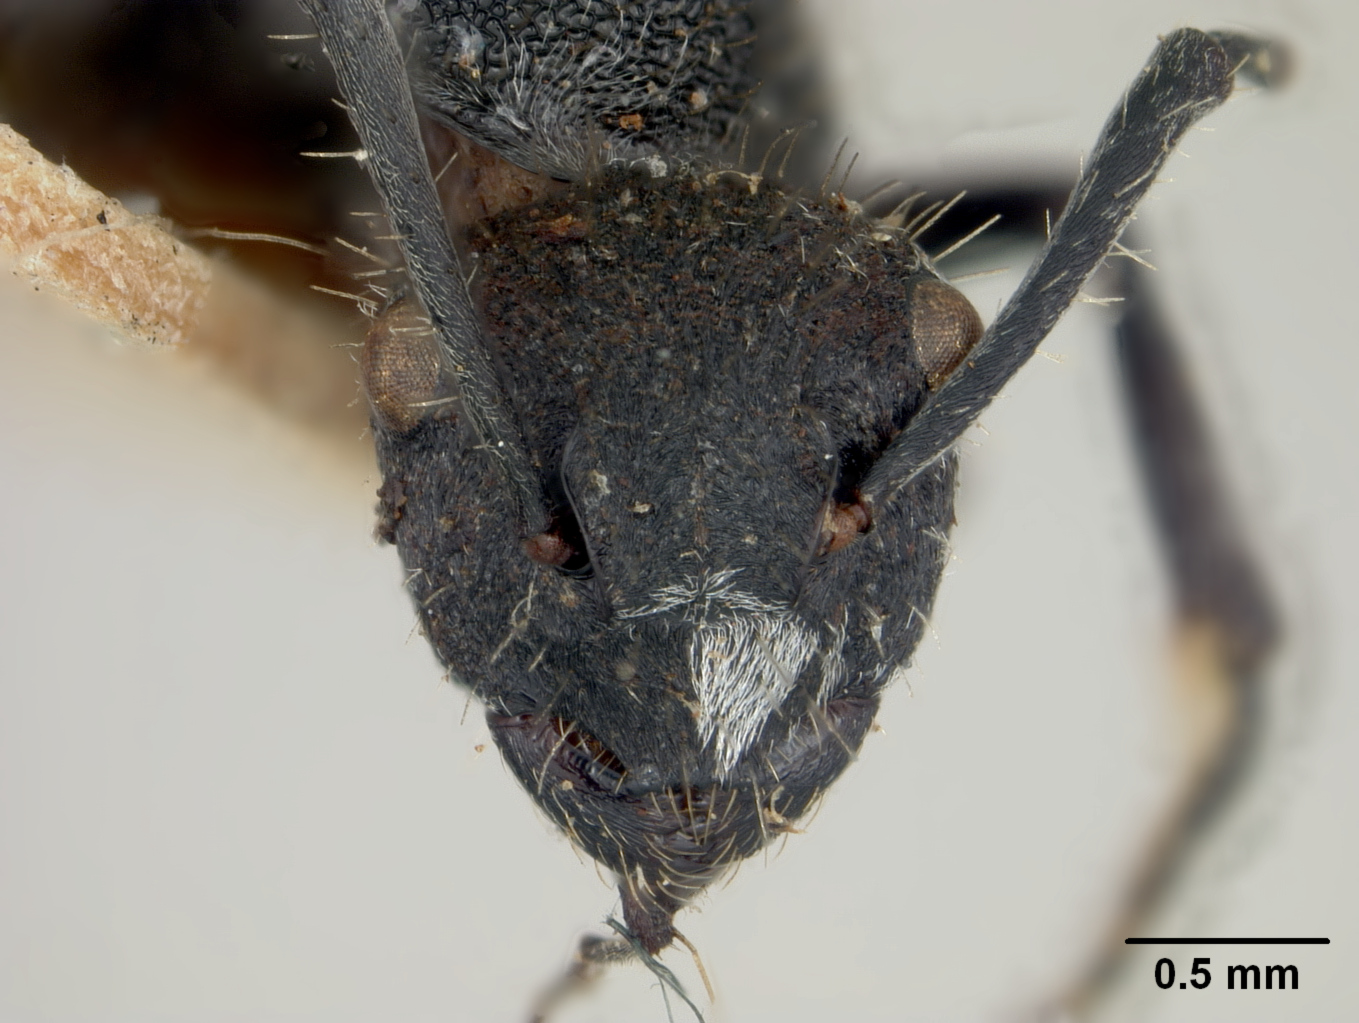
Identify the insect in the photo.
Polyrhachis gab
